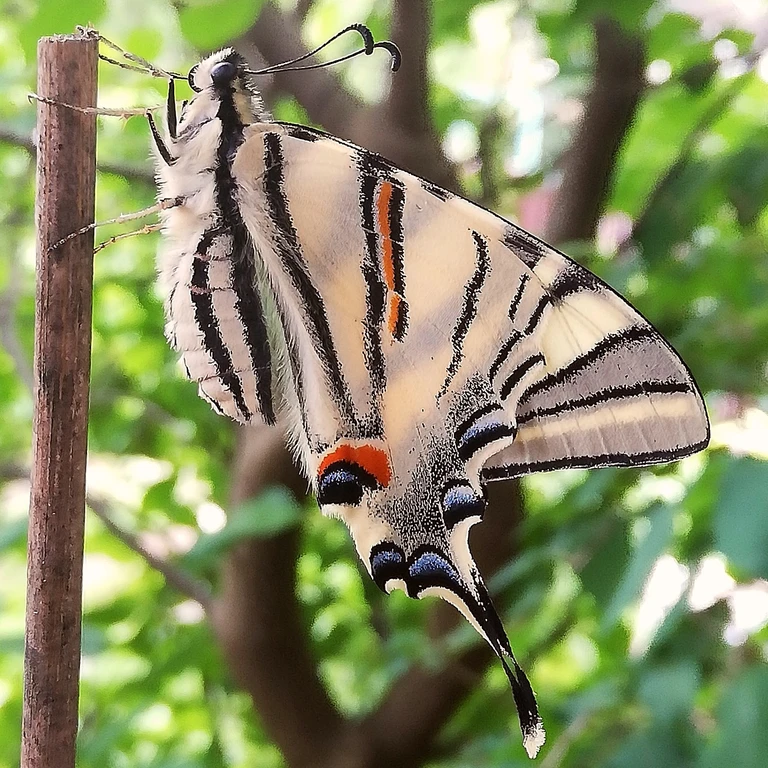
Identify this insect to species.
Iphiclides podalirius
